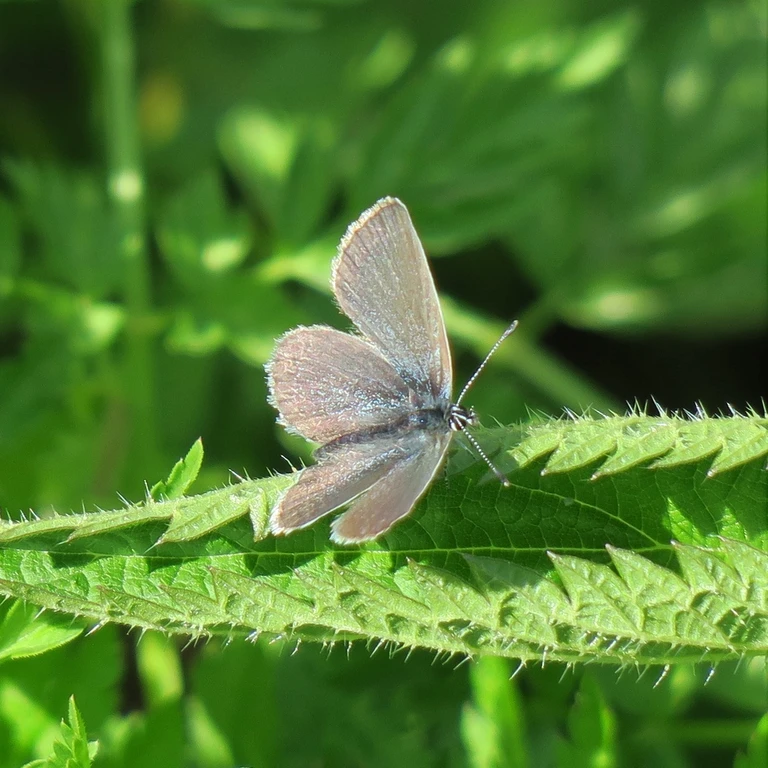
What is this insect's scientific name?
Cupido minimus
